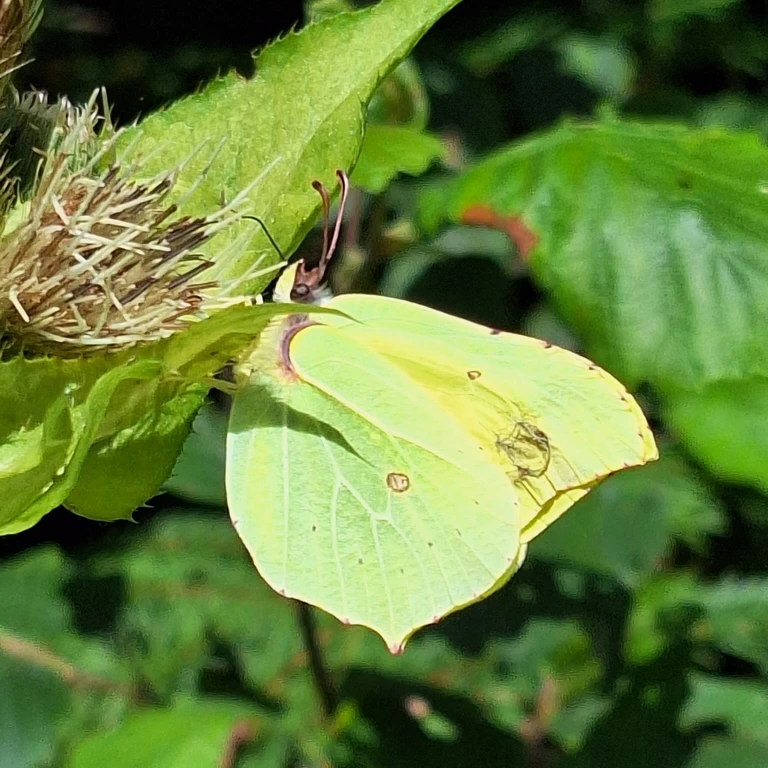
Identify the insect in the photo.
Gonepteryx rhamni
